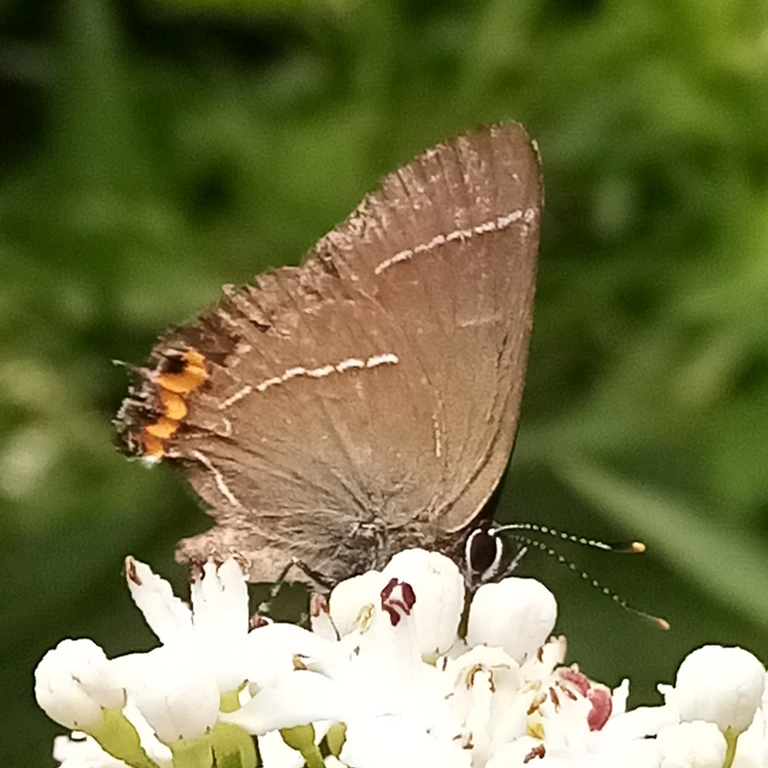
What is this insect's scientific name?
Satyrium w-album
